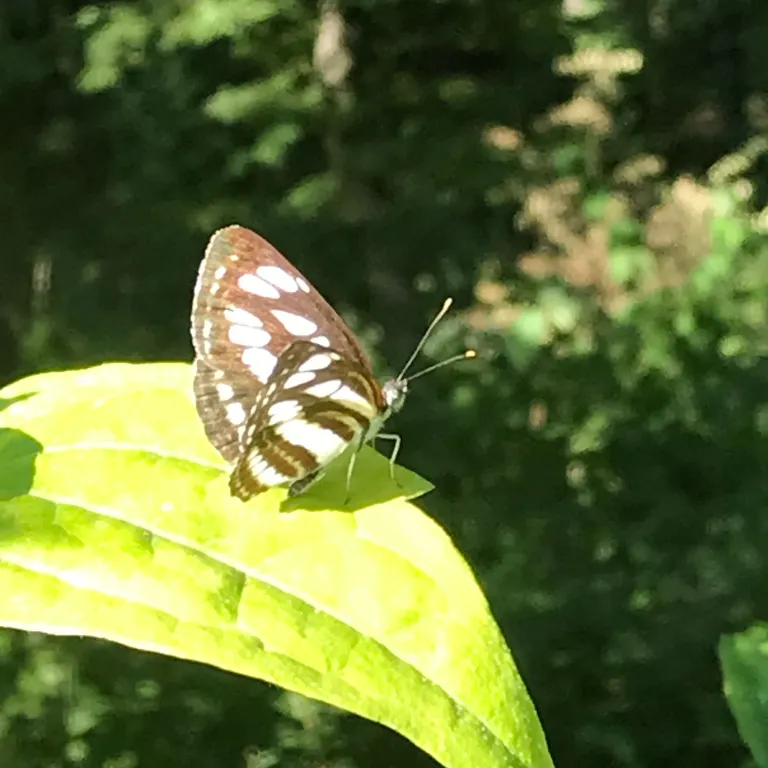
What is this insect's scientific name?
Neptis sappho
